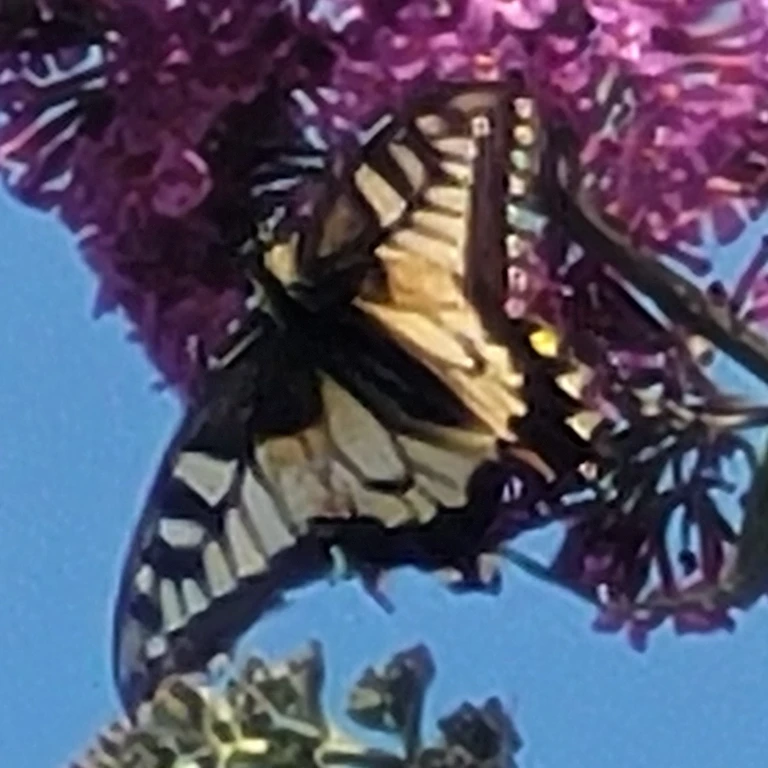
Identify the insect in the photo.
Papilio machaon
